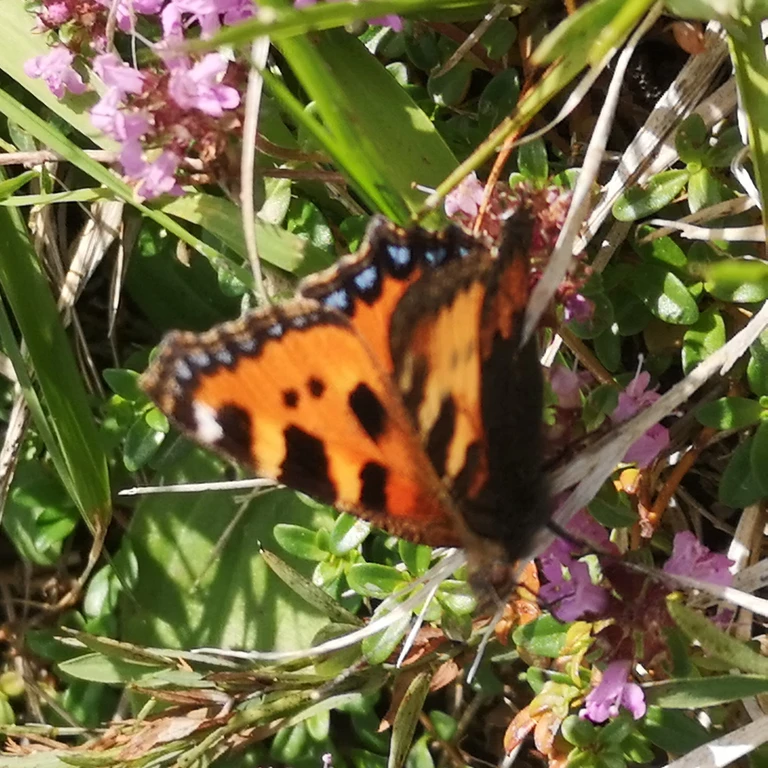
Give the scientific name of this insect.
Aglais urticae
